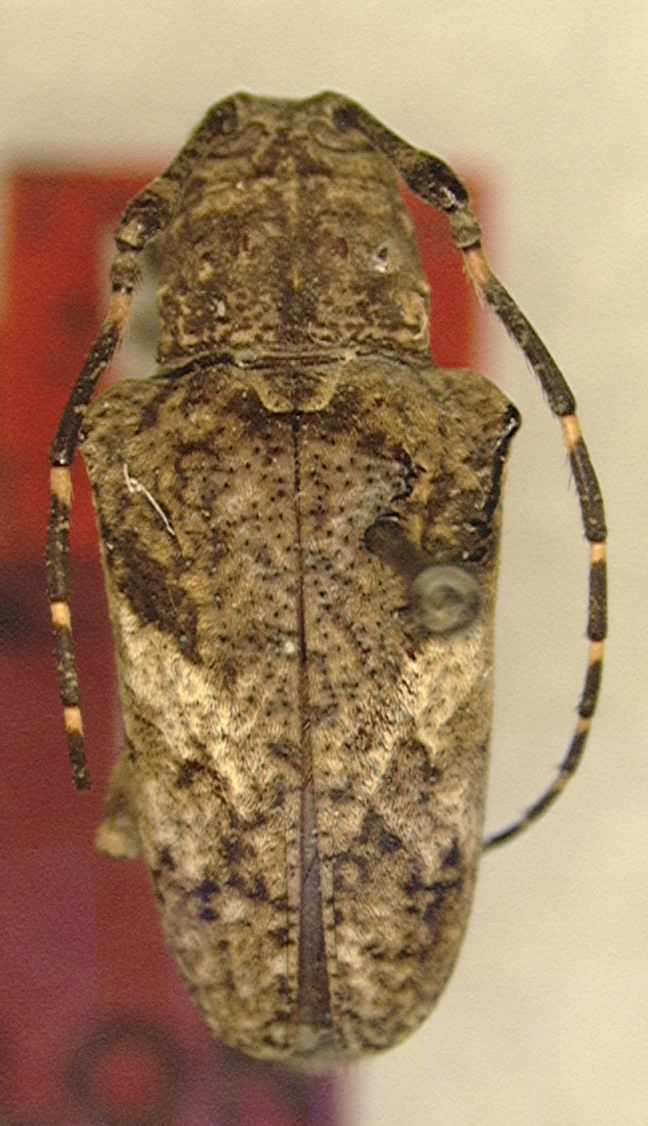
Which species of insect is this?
Charoides litura (also Tulcus liturus)
